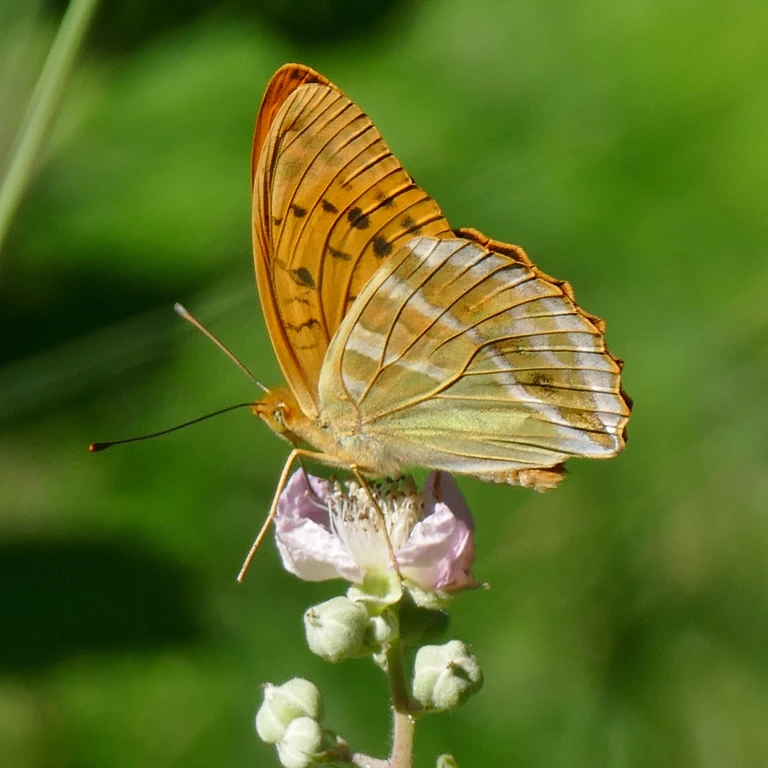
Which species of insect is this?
Argynnis paphia
